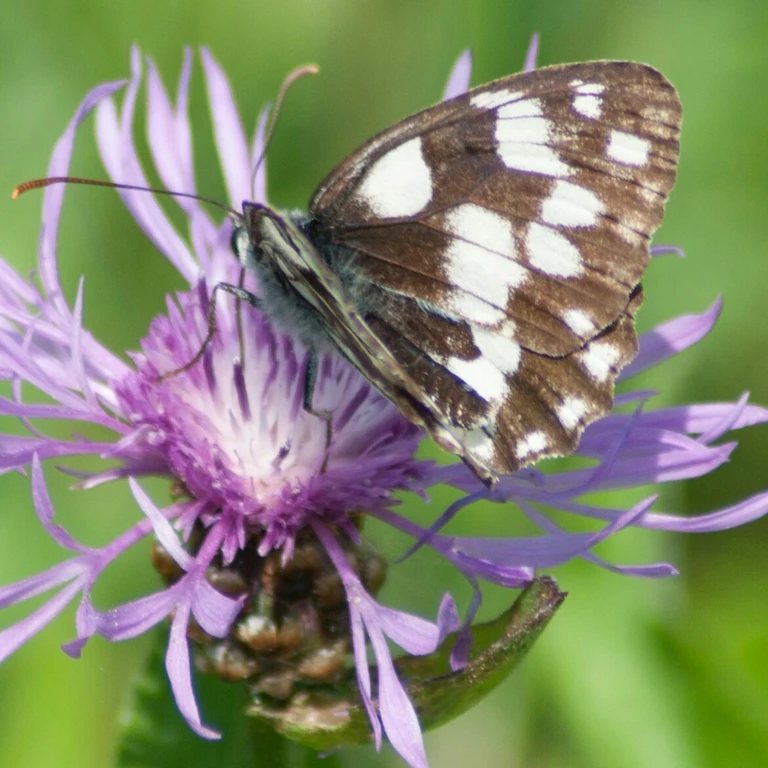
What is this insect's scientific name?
Melanargia galathea
